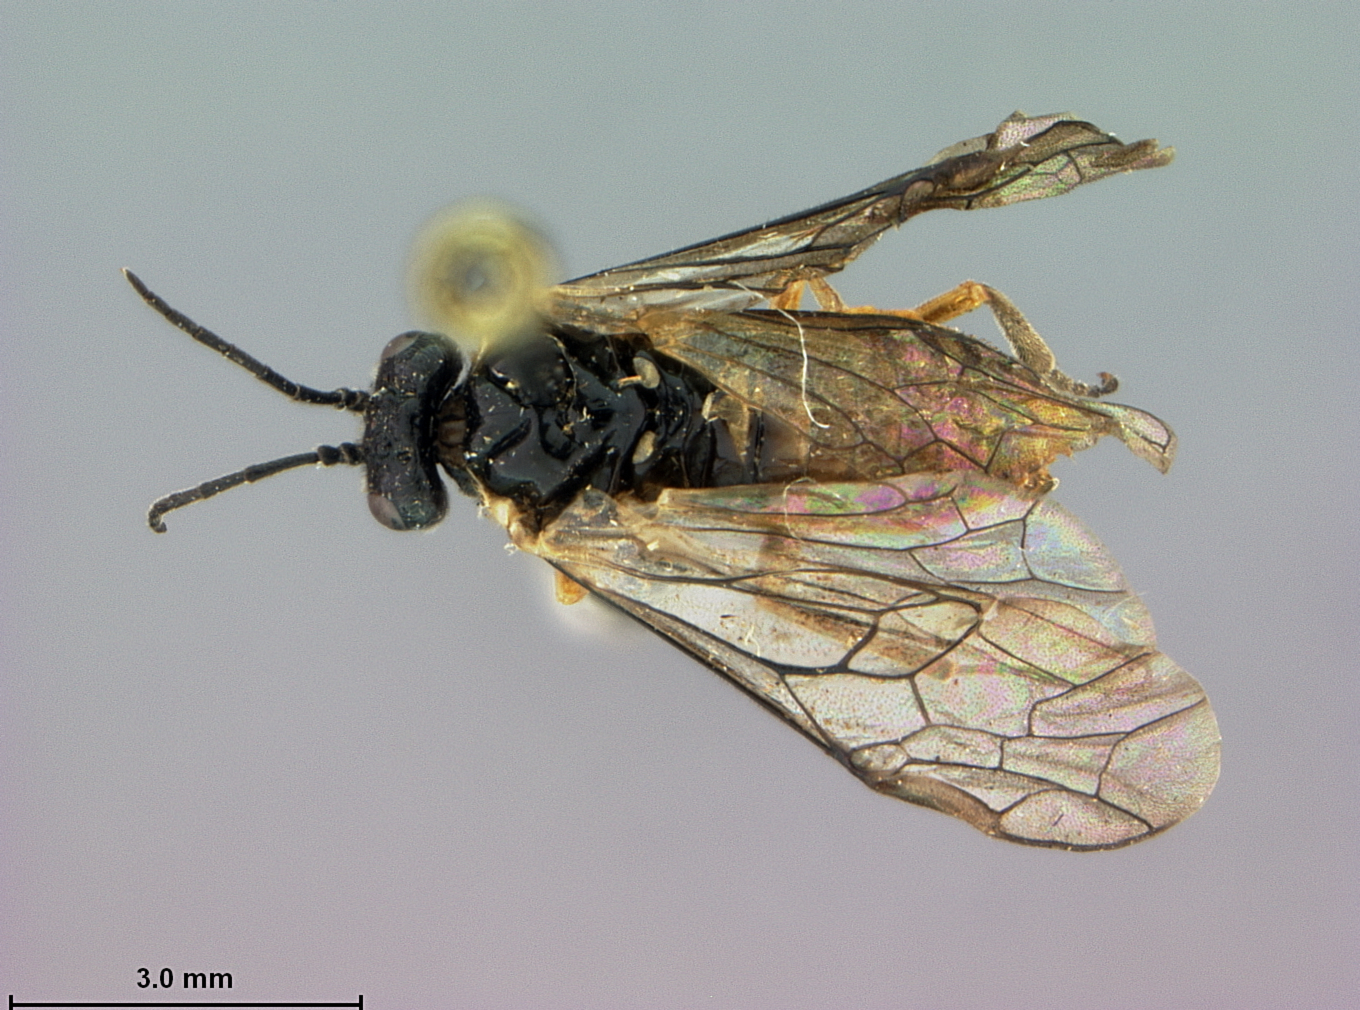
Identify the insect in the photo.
Periclista dapotoae
